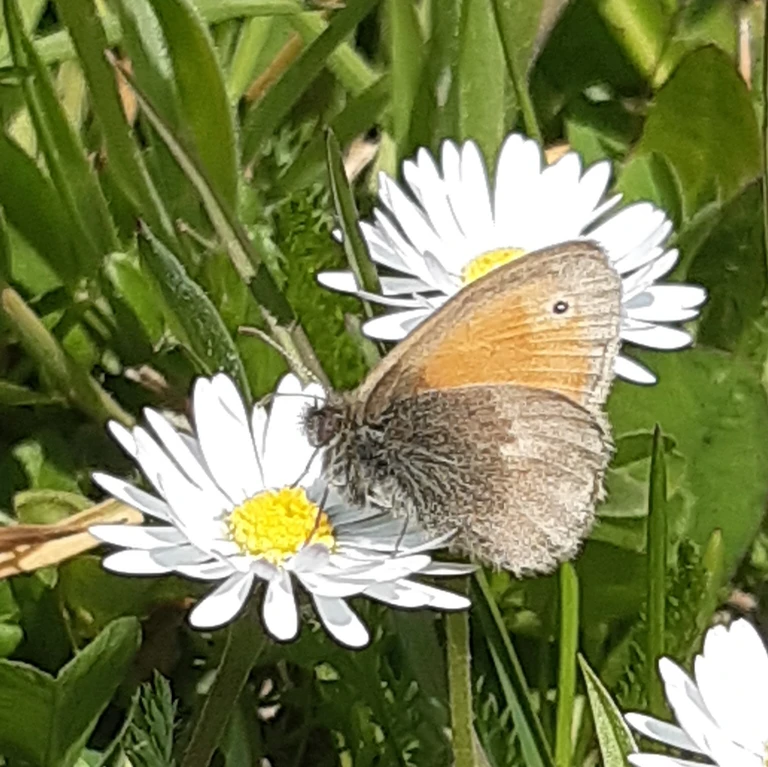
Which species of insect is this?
Coenonympha pamphilus
